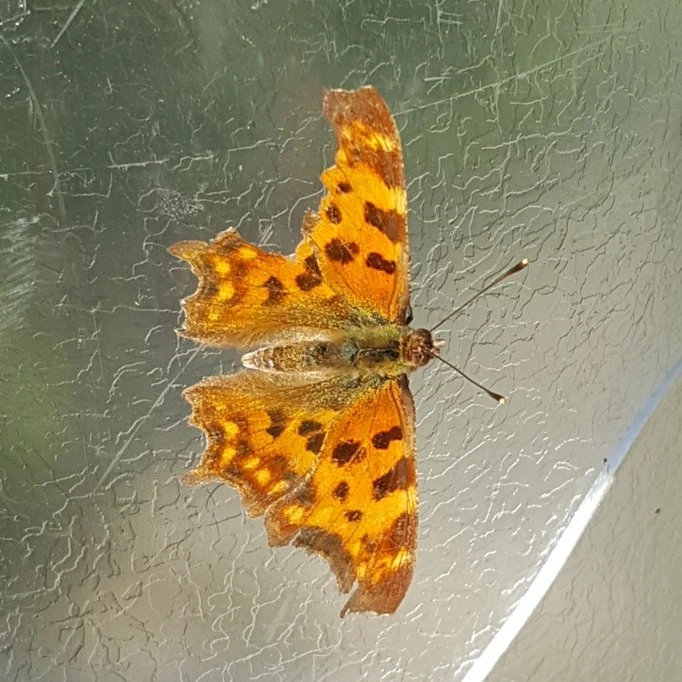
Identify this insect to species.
Polygonia c-album
